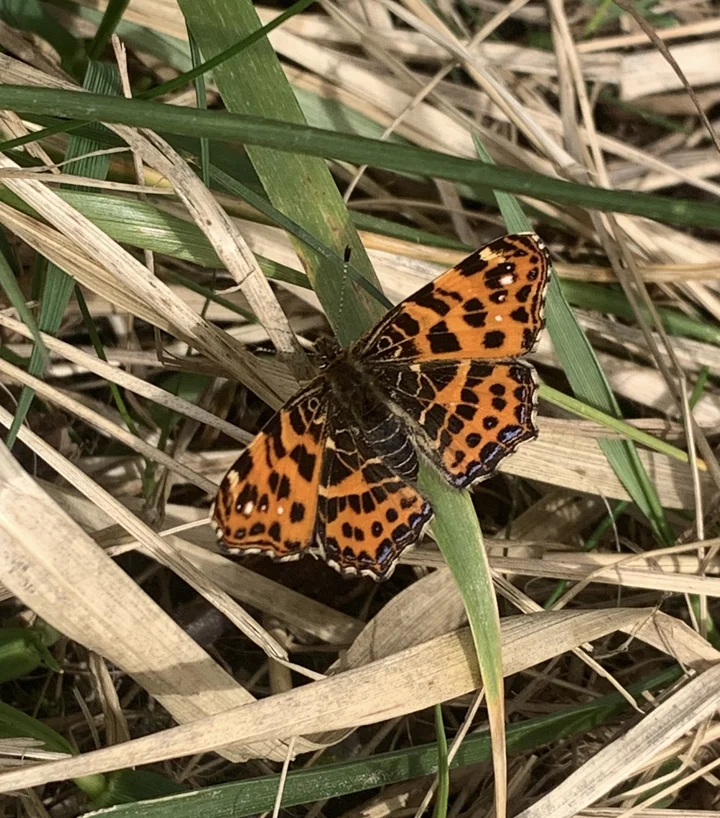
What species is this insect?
Araschnia levana
